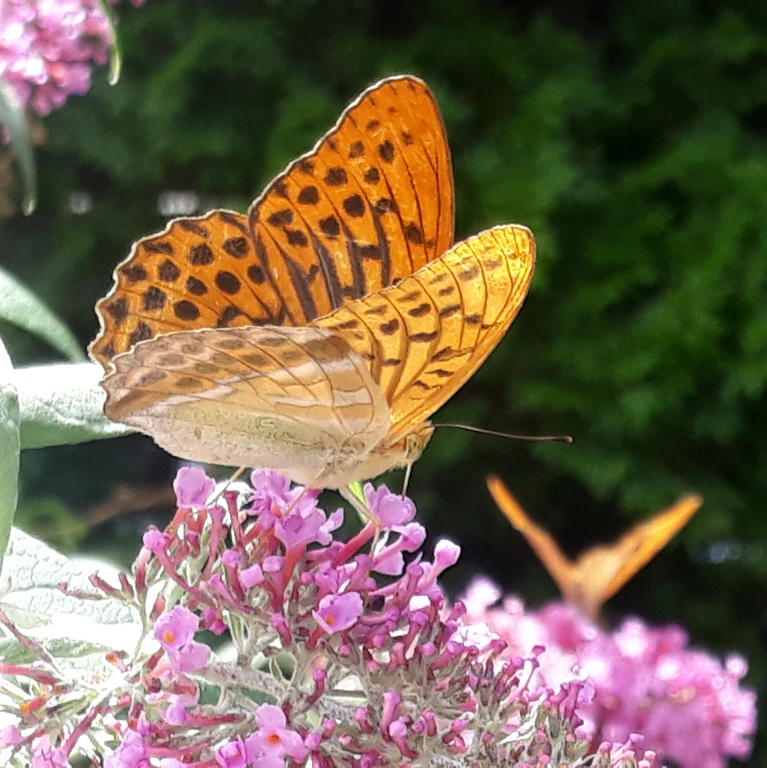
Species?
Argynnis paphia
